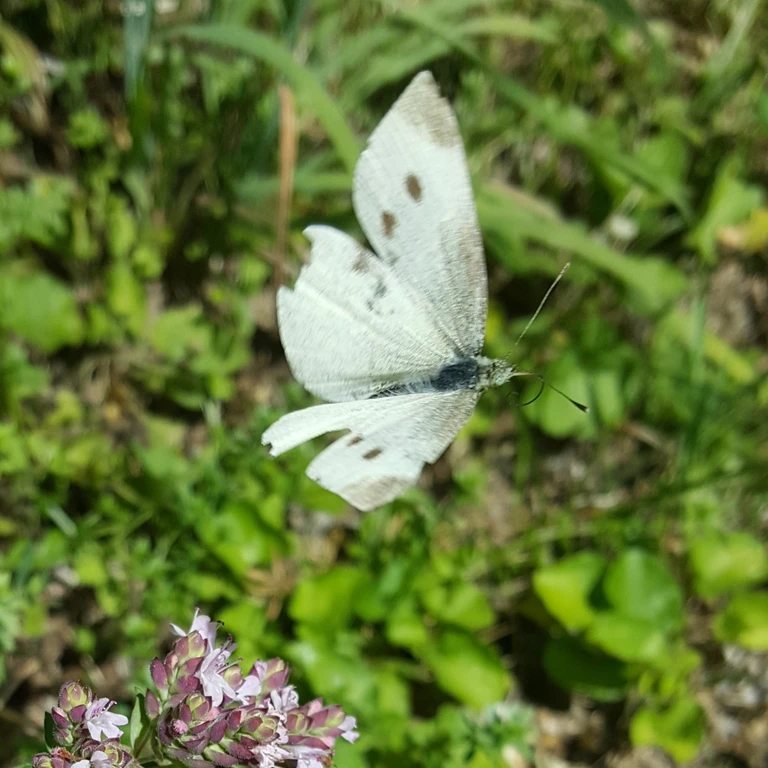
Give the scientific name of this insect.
Pieris rapae
